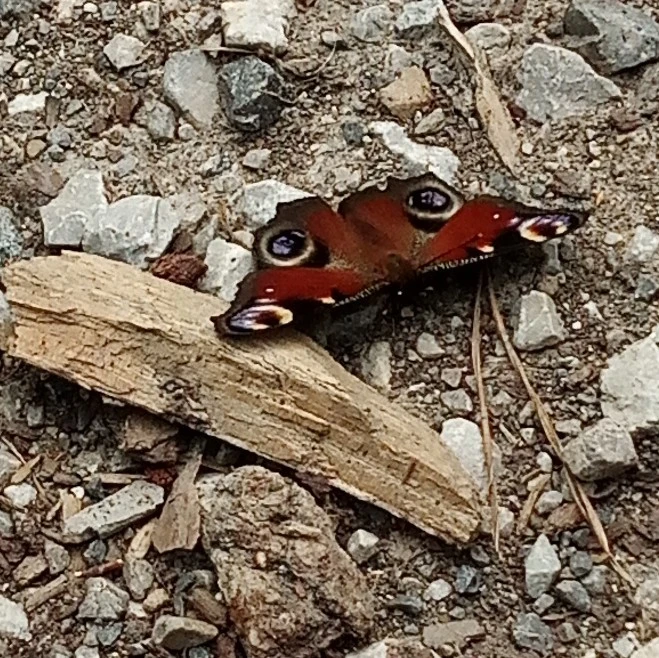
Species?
Aglais io
